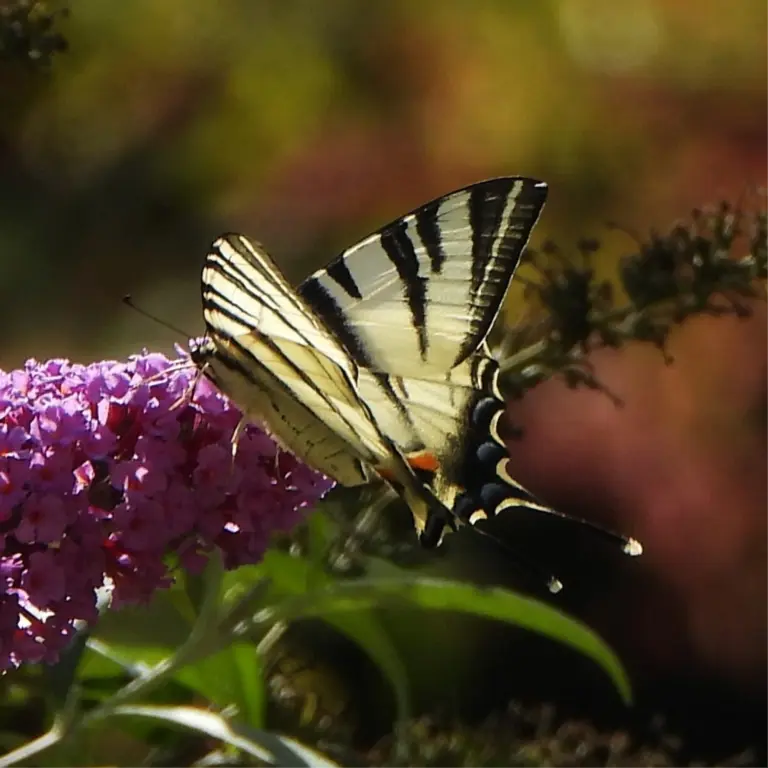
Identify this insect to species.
Iphiclides podalirius
